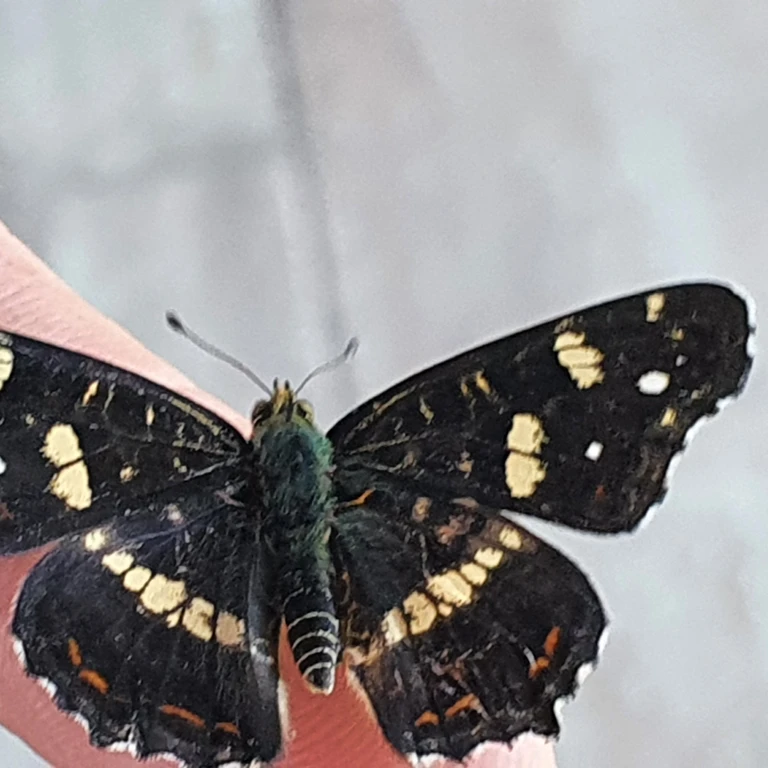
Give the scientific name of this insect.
Araschnia levana
